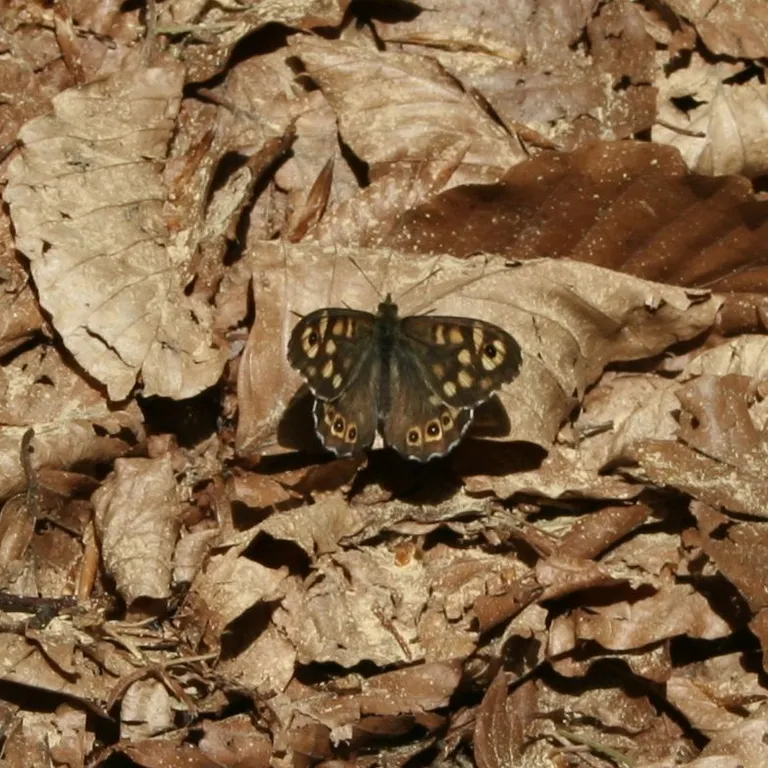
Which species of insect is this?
Pararge aegeria
